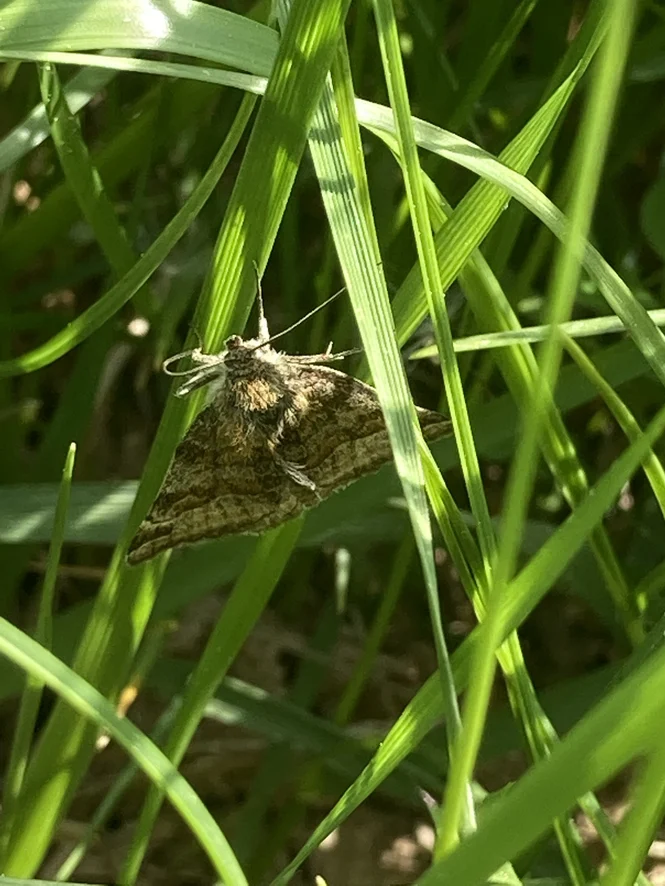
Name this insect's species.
Euclidia glyphica
